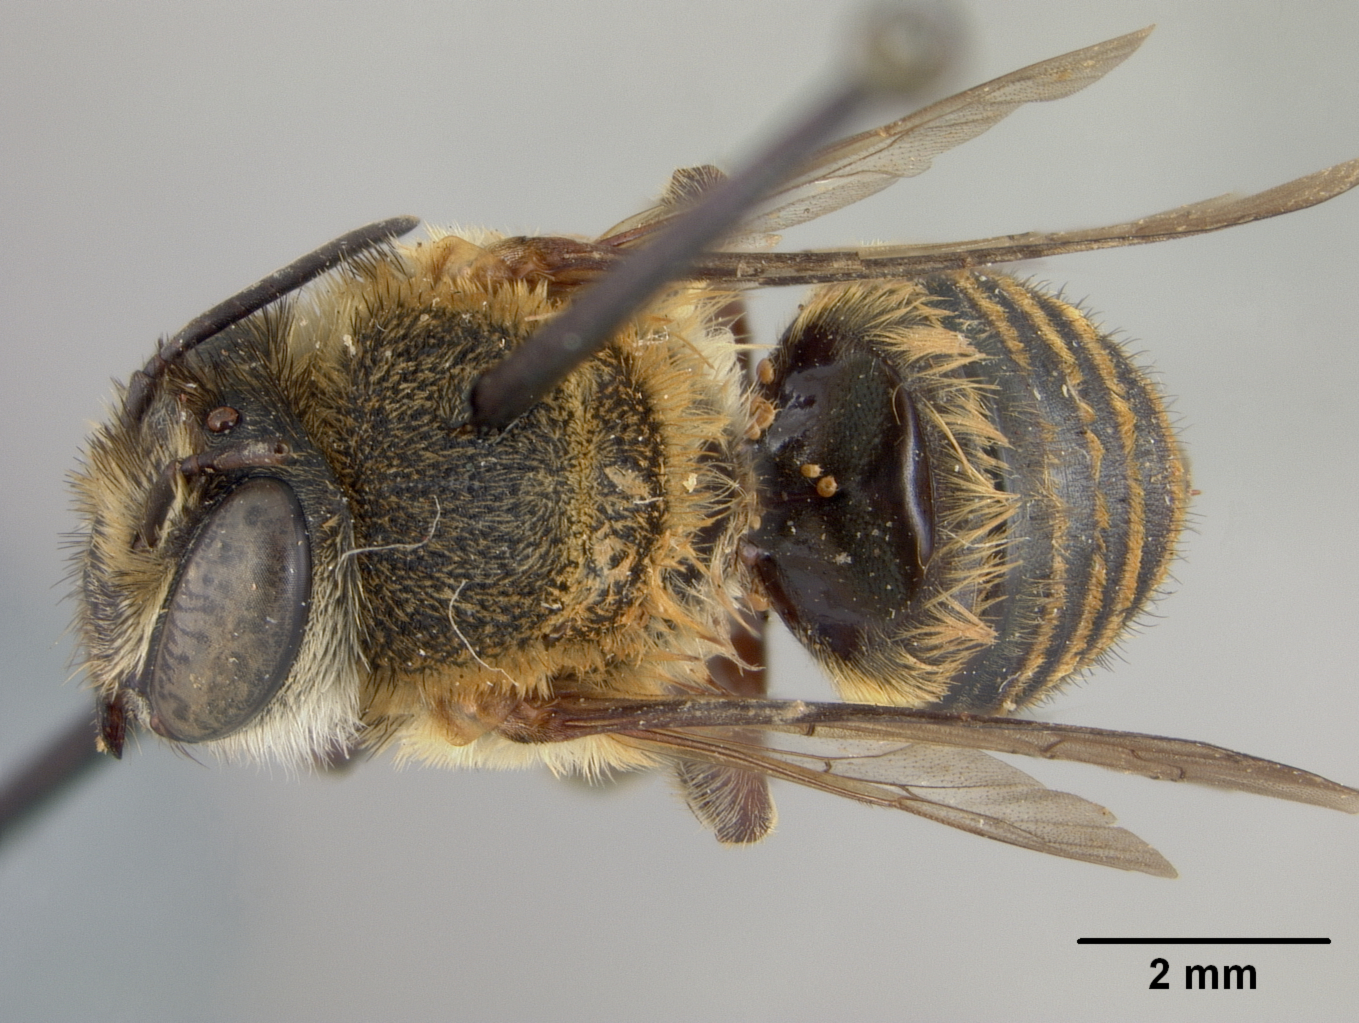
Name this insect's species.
Megachile insolens
